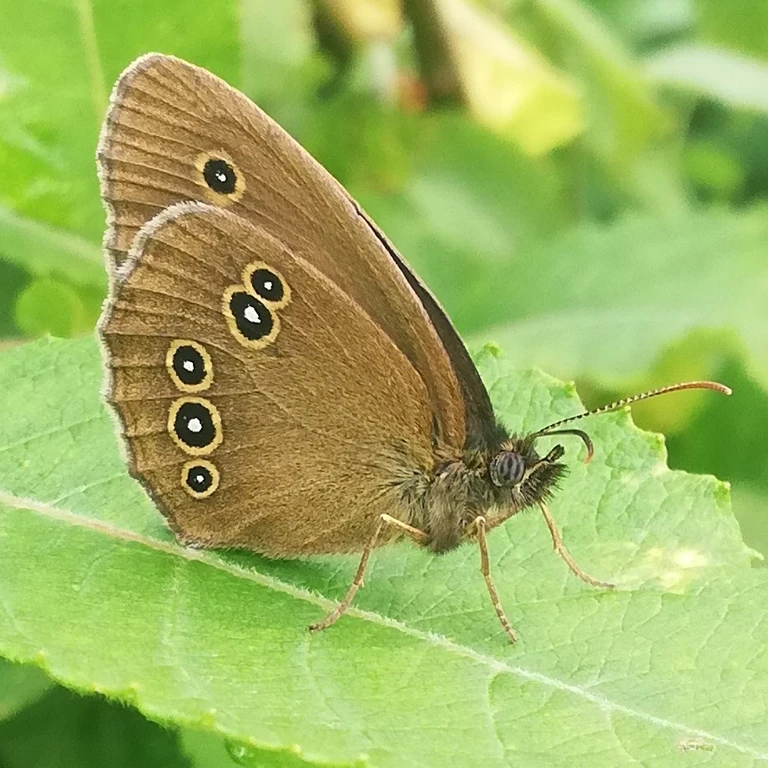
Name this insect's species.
Aphantopus hyperantus
